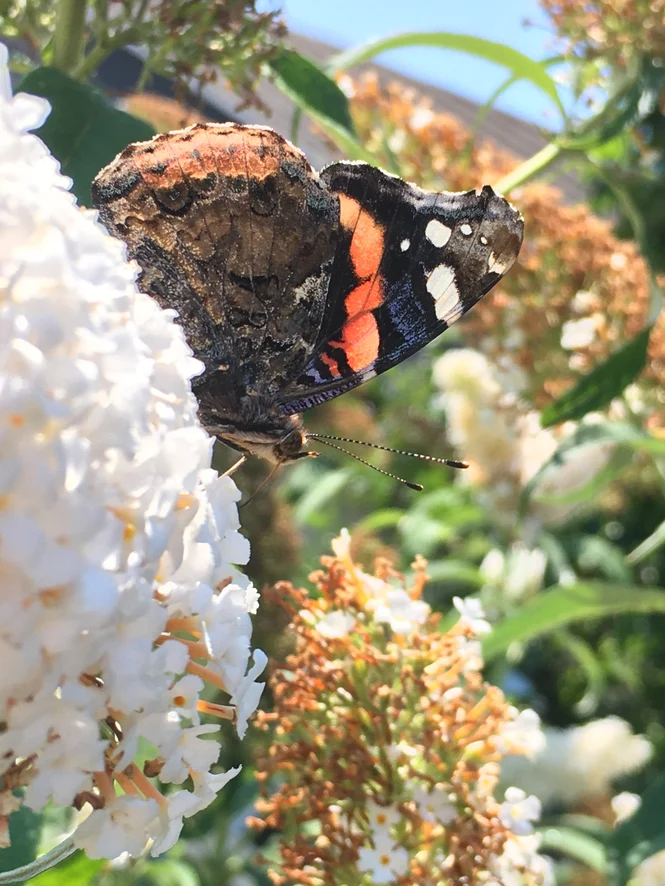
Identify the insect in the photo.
Vanessa atalanta
